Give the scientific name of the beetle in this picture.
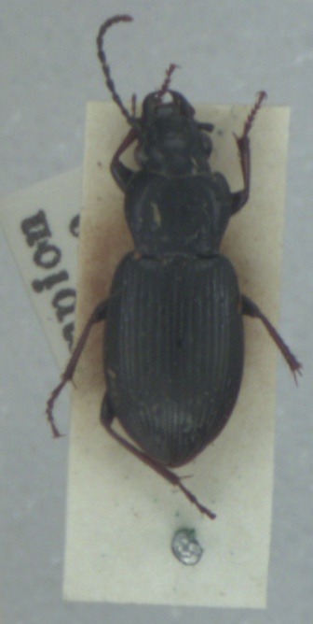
Pterostichus oblongopunctatus
